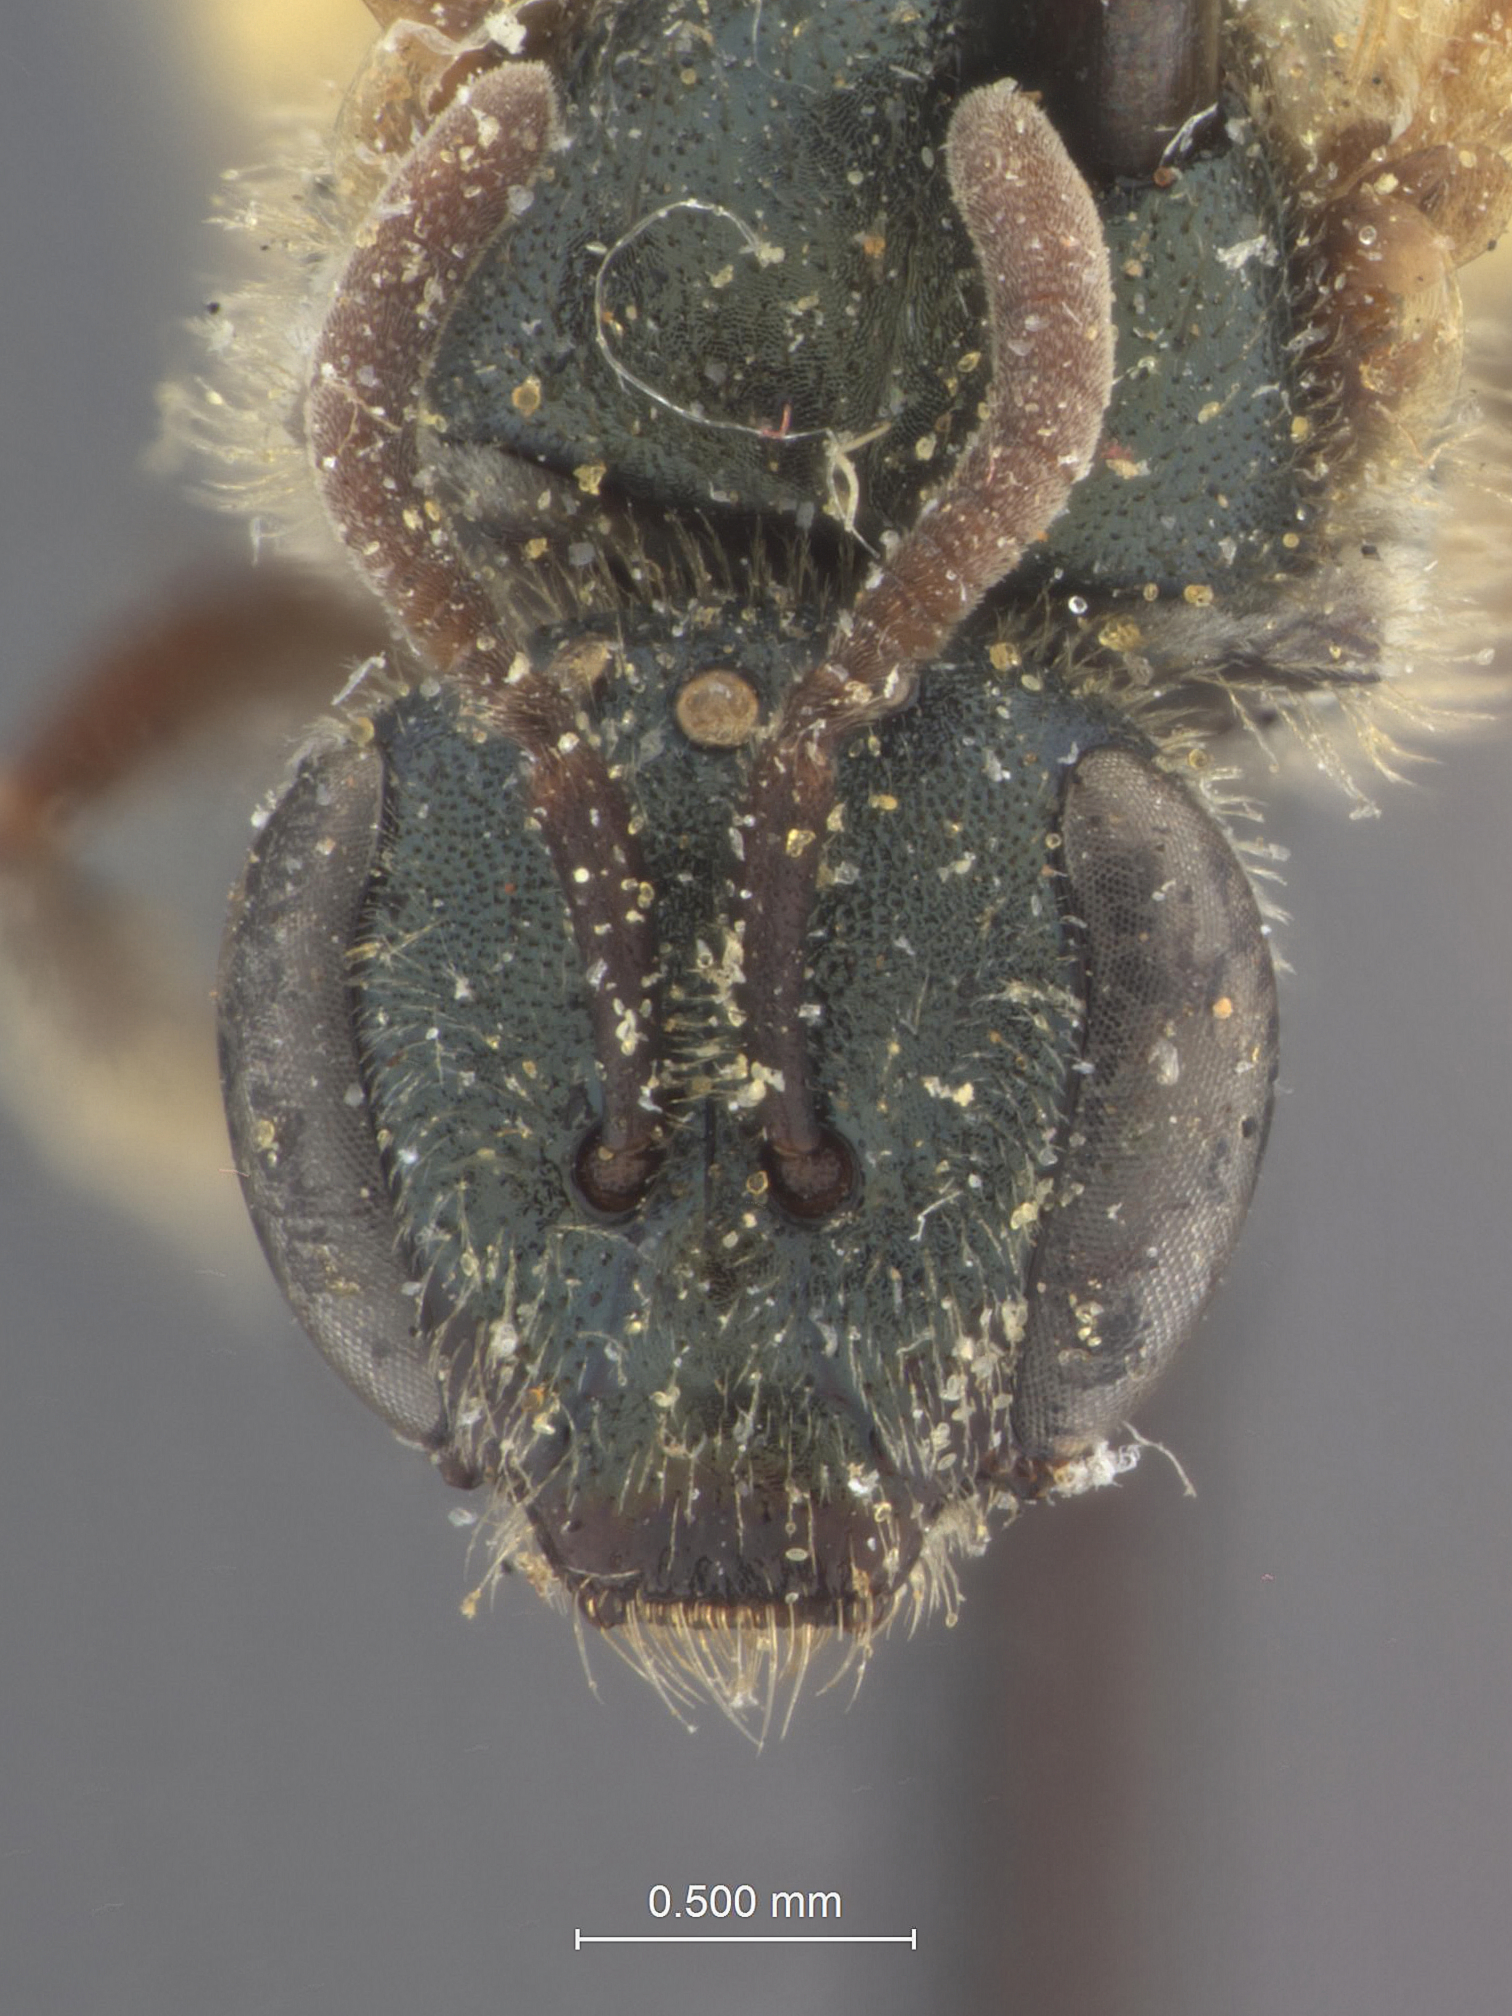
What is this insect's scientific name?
Halictus viridatus
